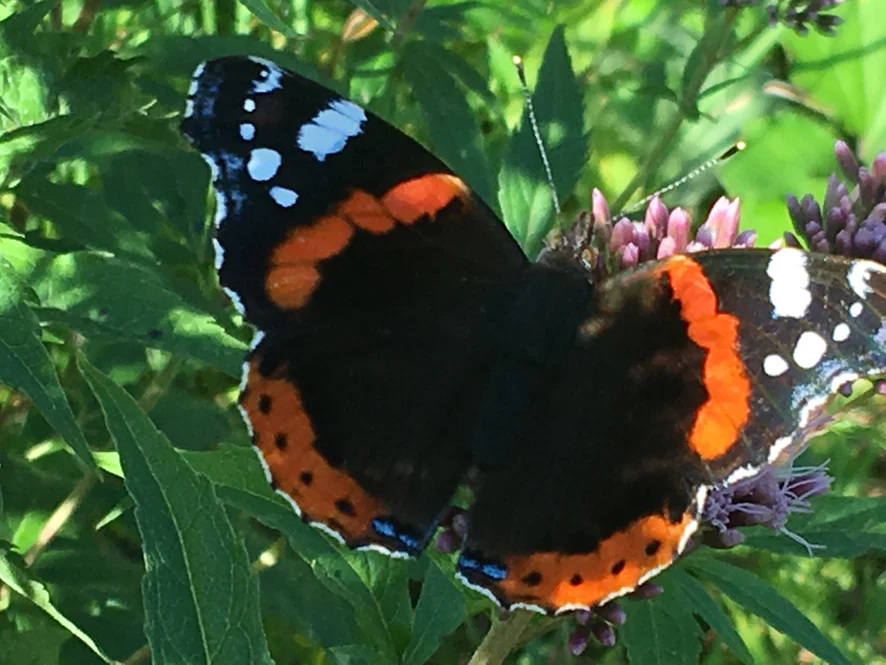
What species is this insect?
Vanessa atalanta
